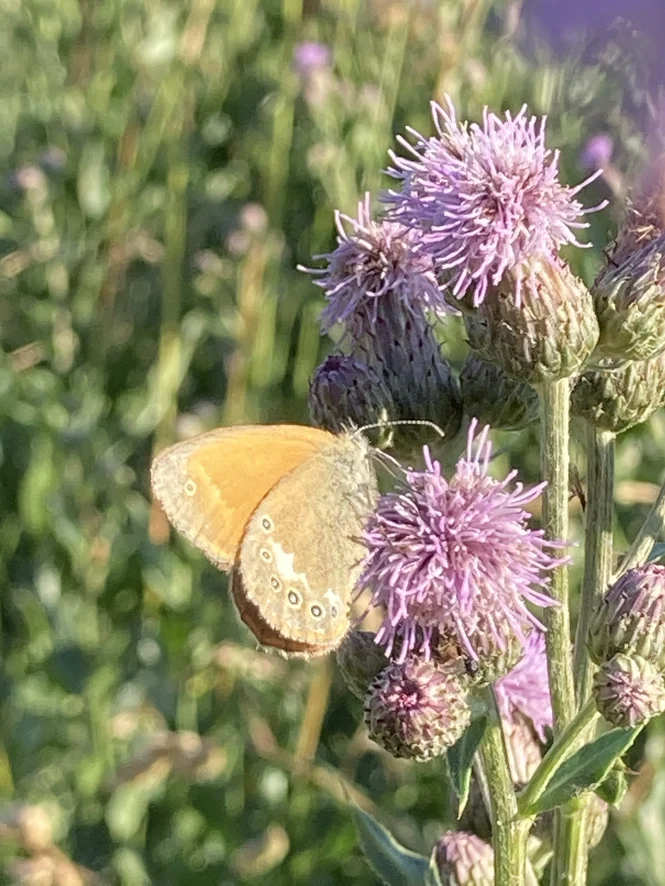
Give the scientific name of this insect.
Coenonympha glycerion (also Coenonympha iphis)
